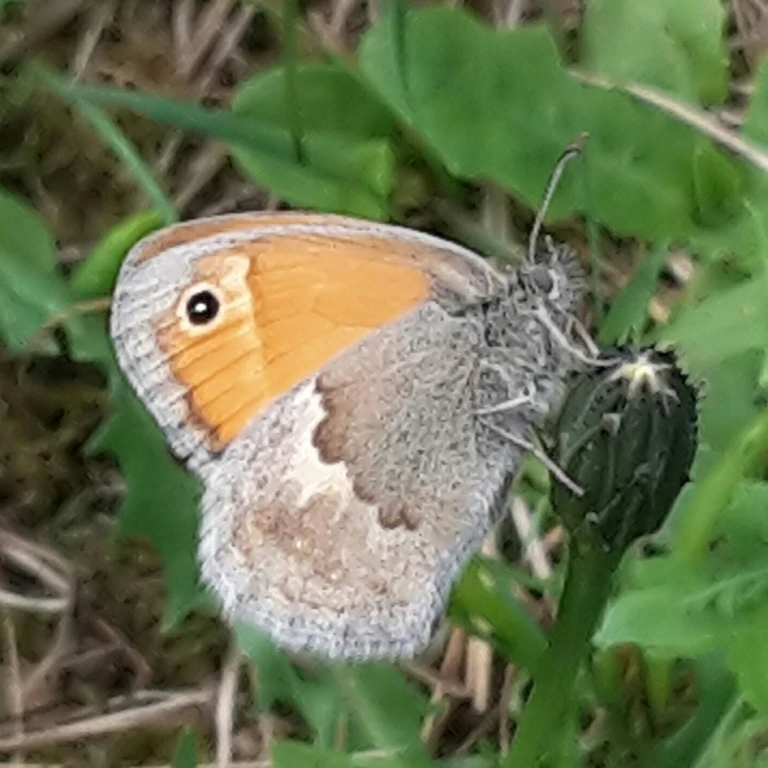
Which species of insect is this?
Coenonympha pamphilus
